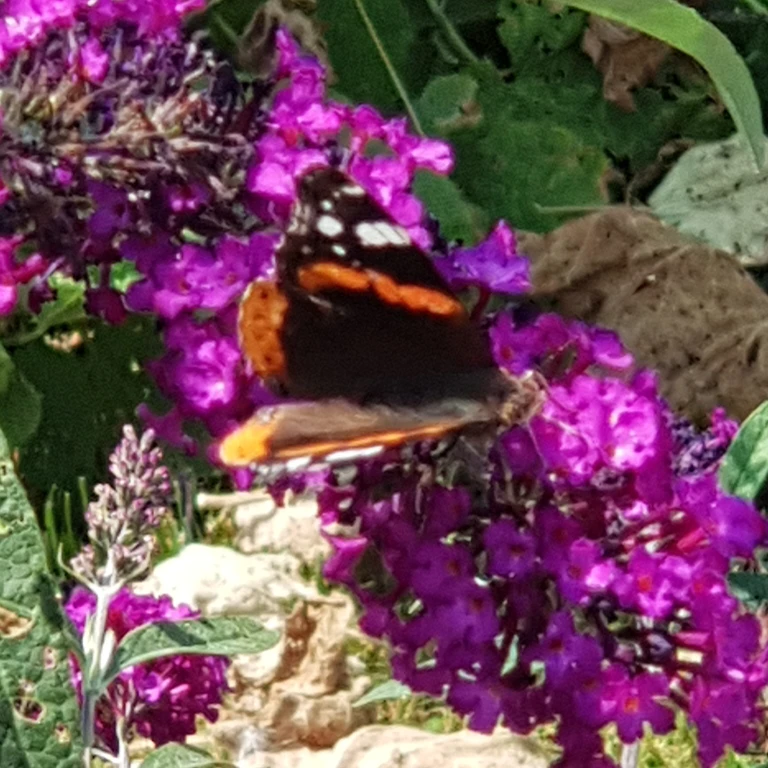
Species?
Vanessa atalanta
